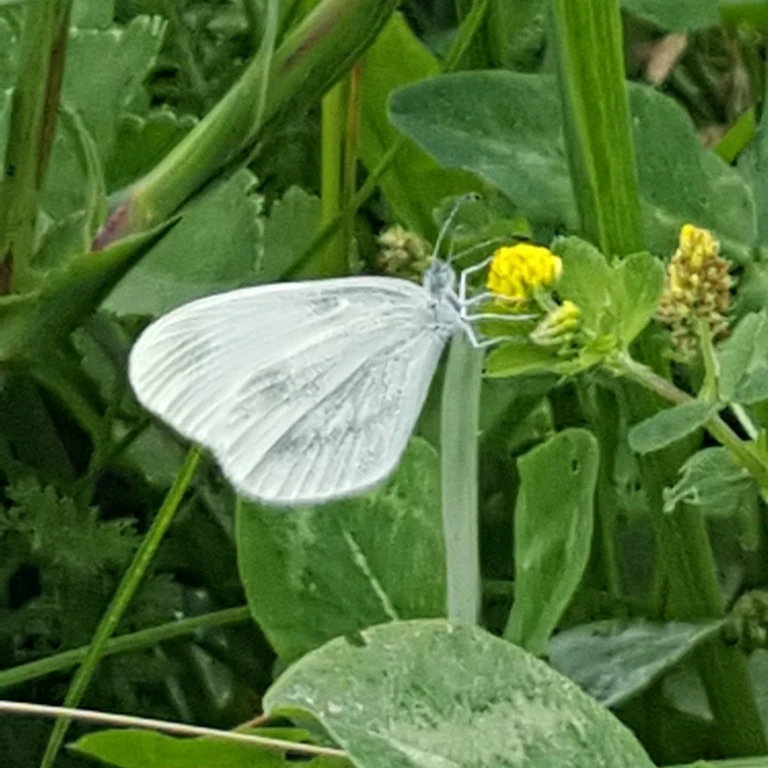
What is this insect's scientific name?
Leptidea sinapis/juvernica
